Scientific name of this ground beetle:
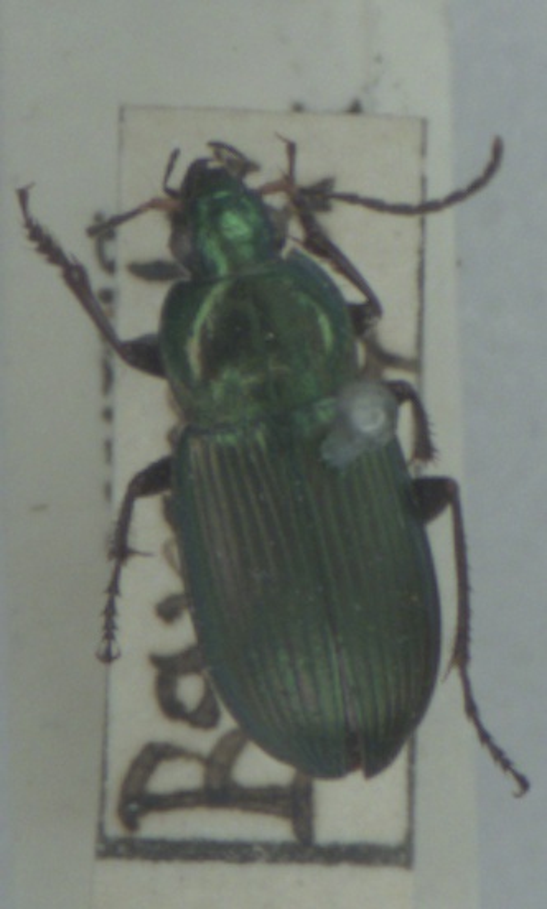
Poecilus cupreus
